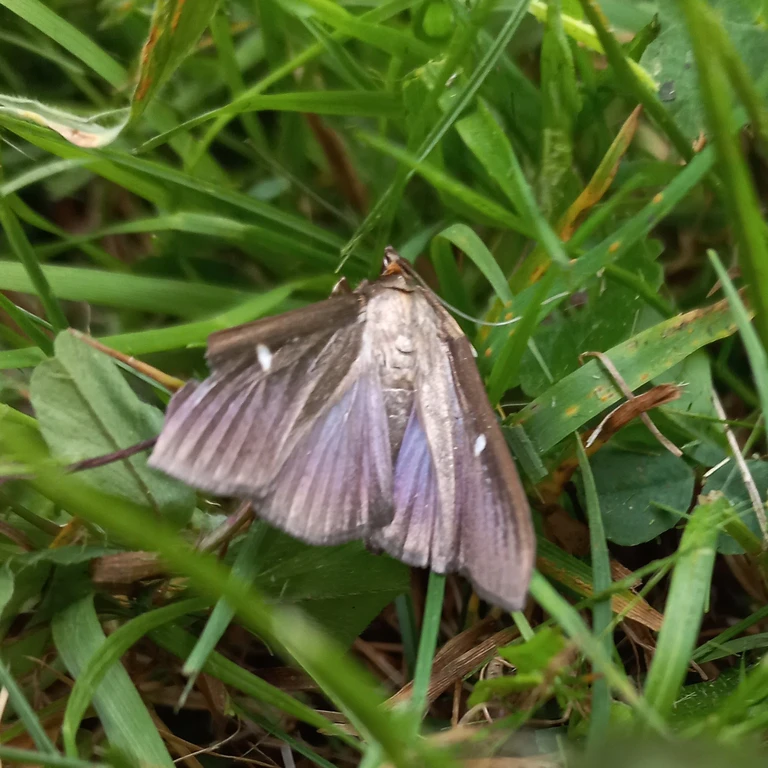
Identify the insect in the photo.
Cydalima perspectalis
